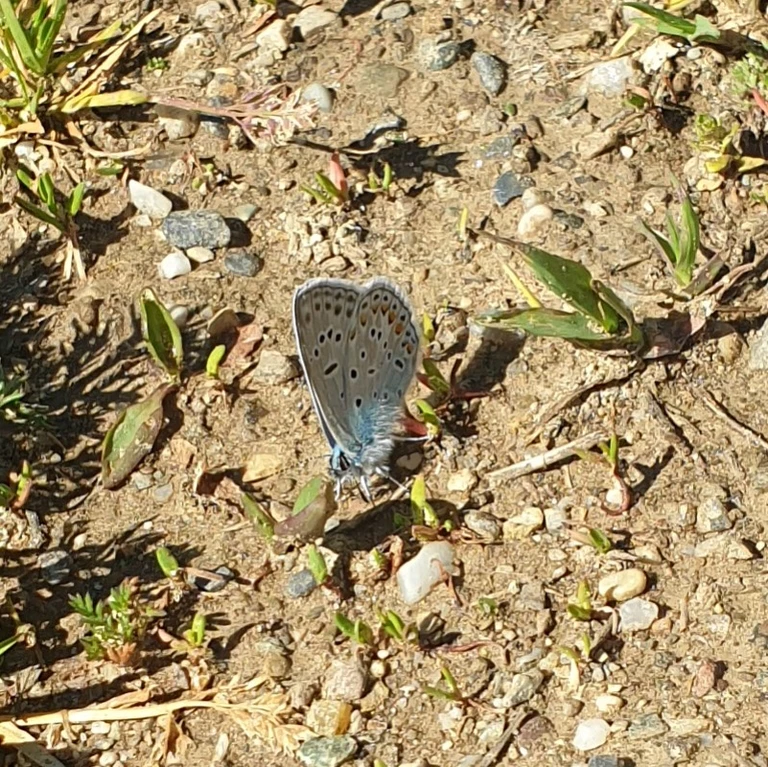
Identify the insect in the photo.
Polyommatus icarus
